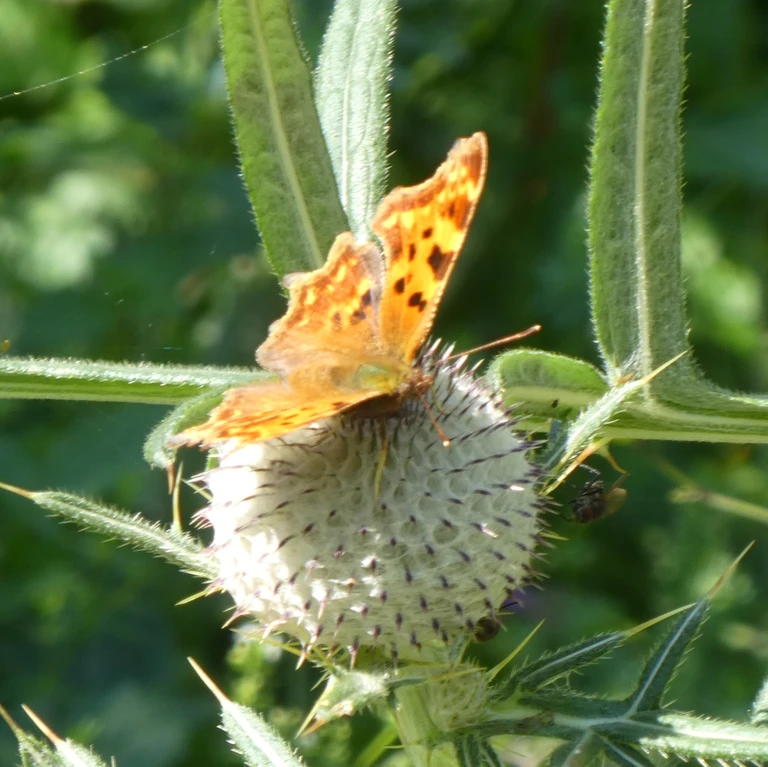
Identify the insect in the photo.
Polygonia c-album
